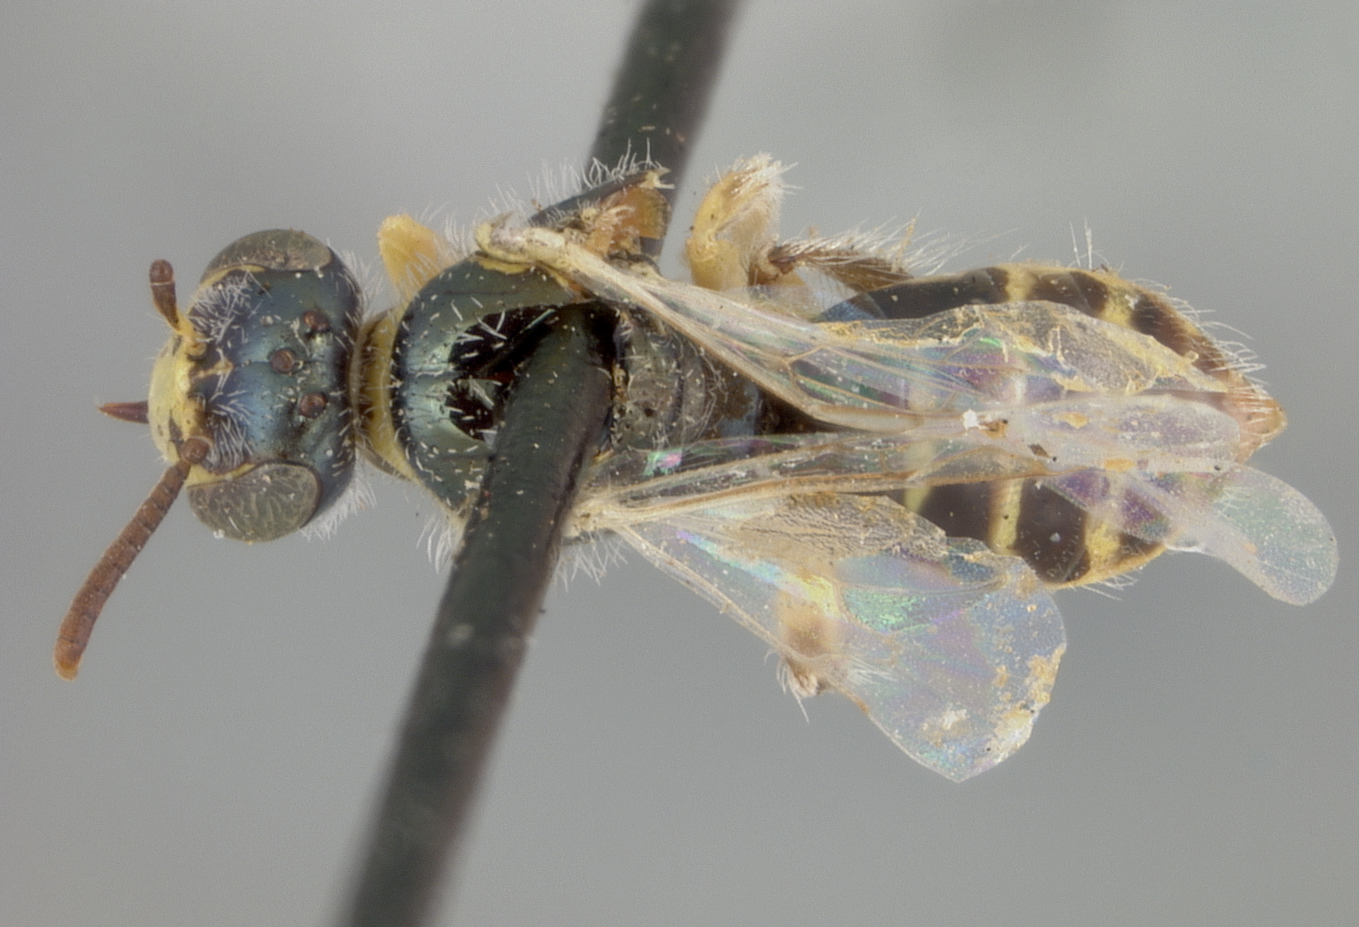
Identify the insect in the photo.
Perdita salicis
